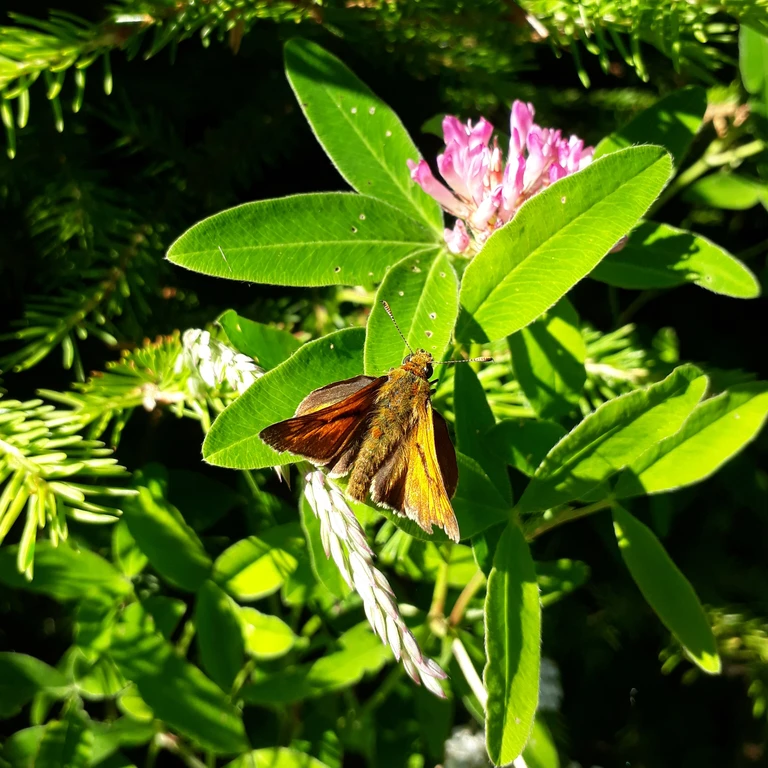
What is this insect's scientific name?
Ochlodes sylvanus (also Ochlodes venata)
